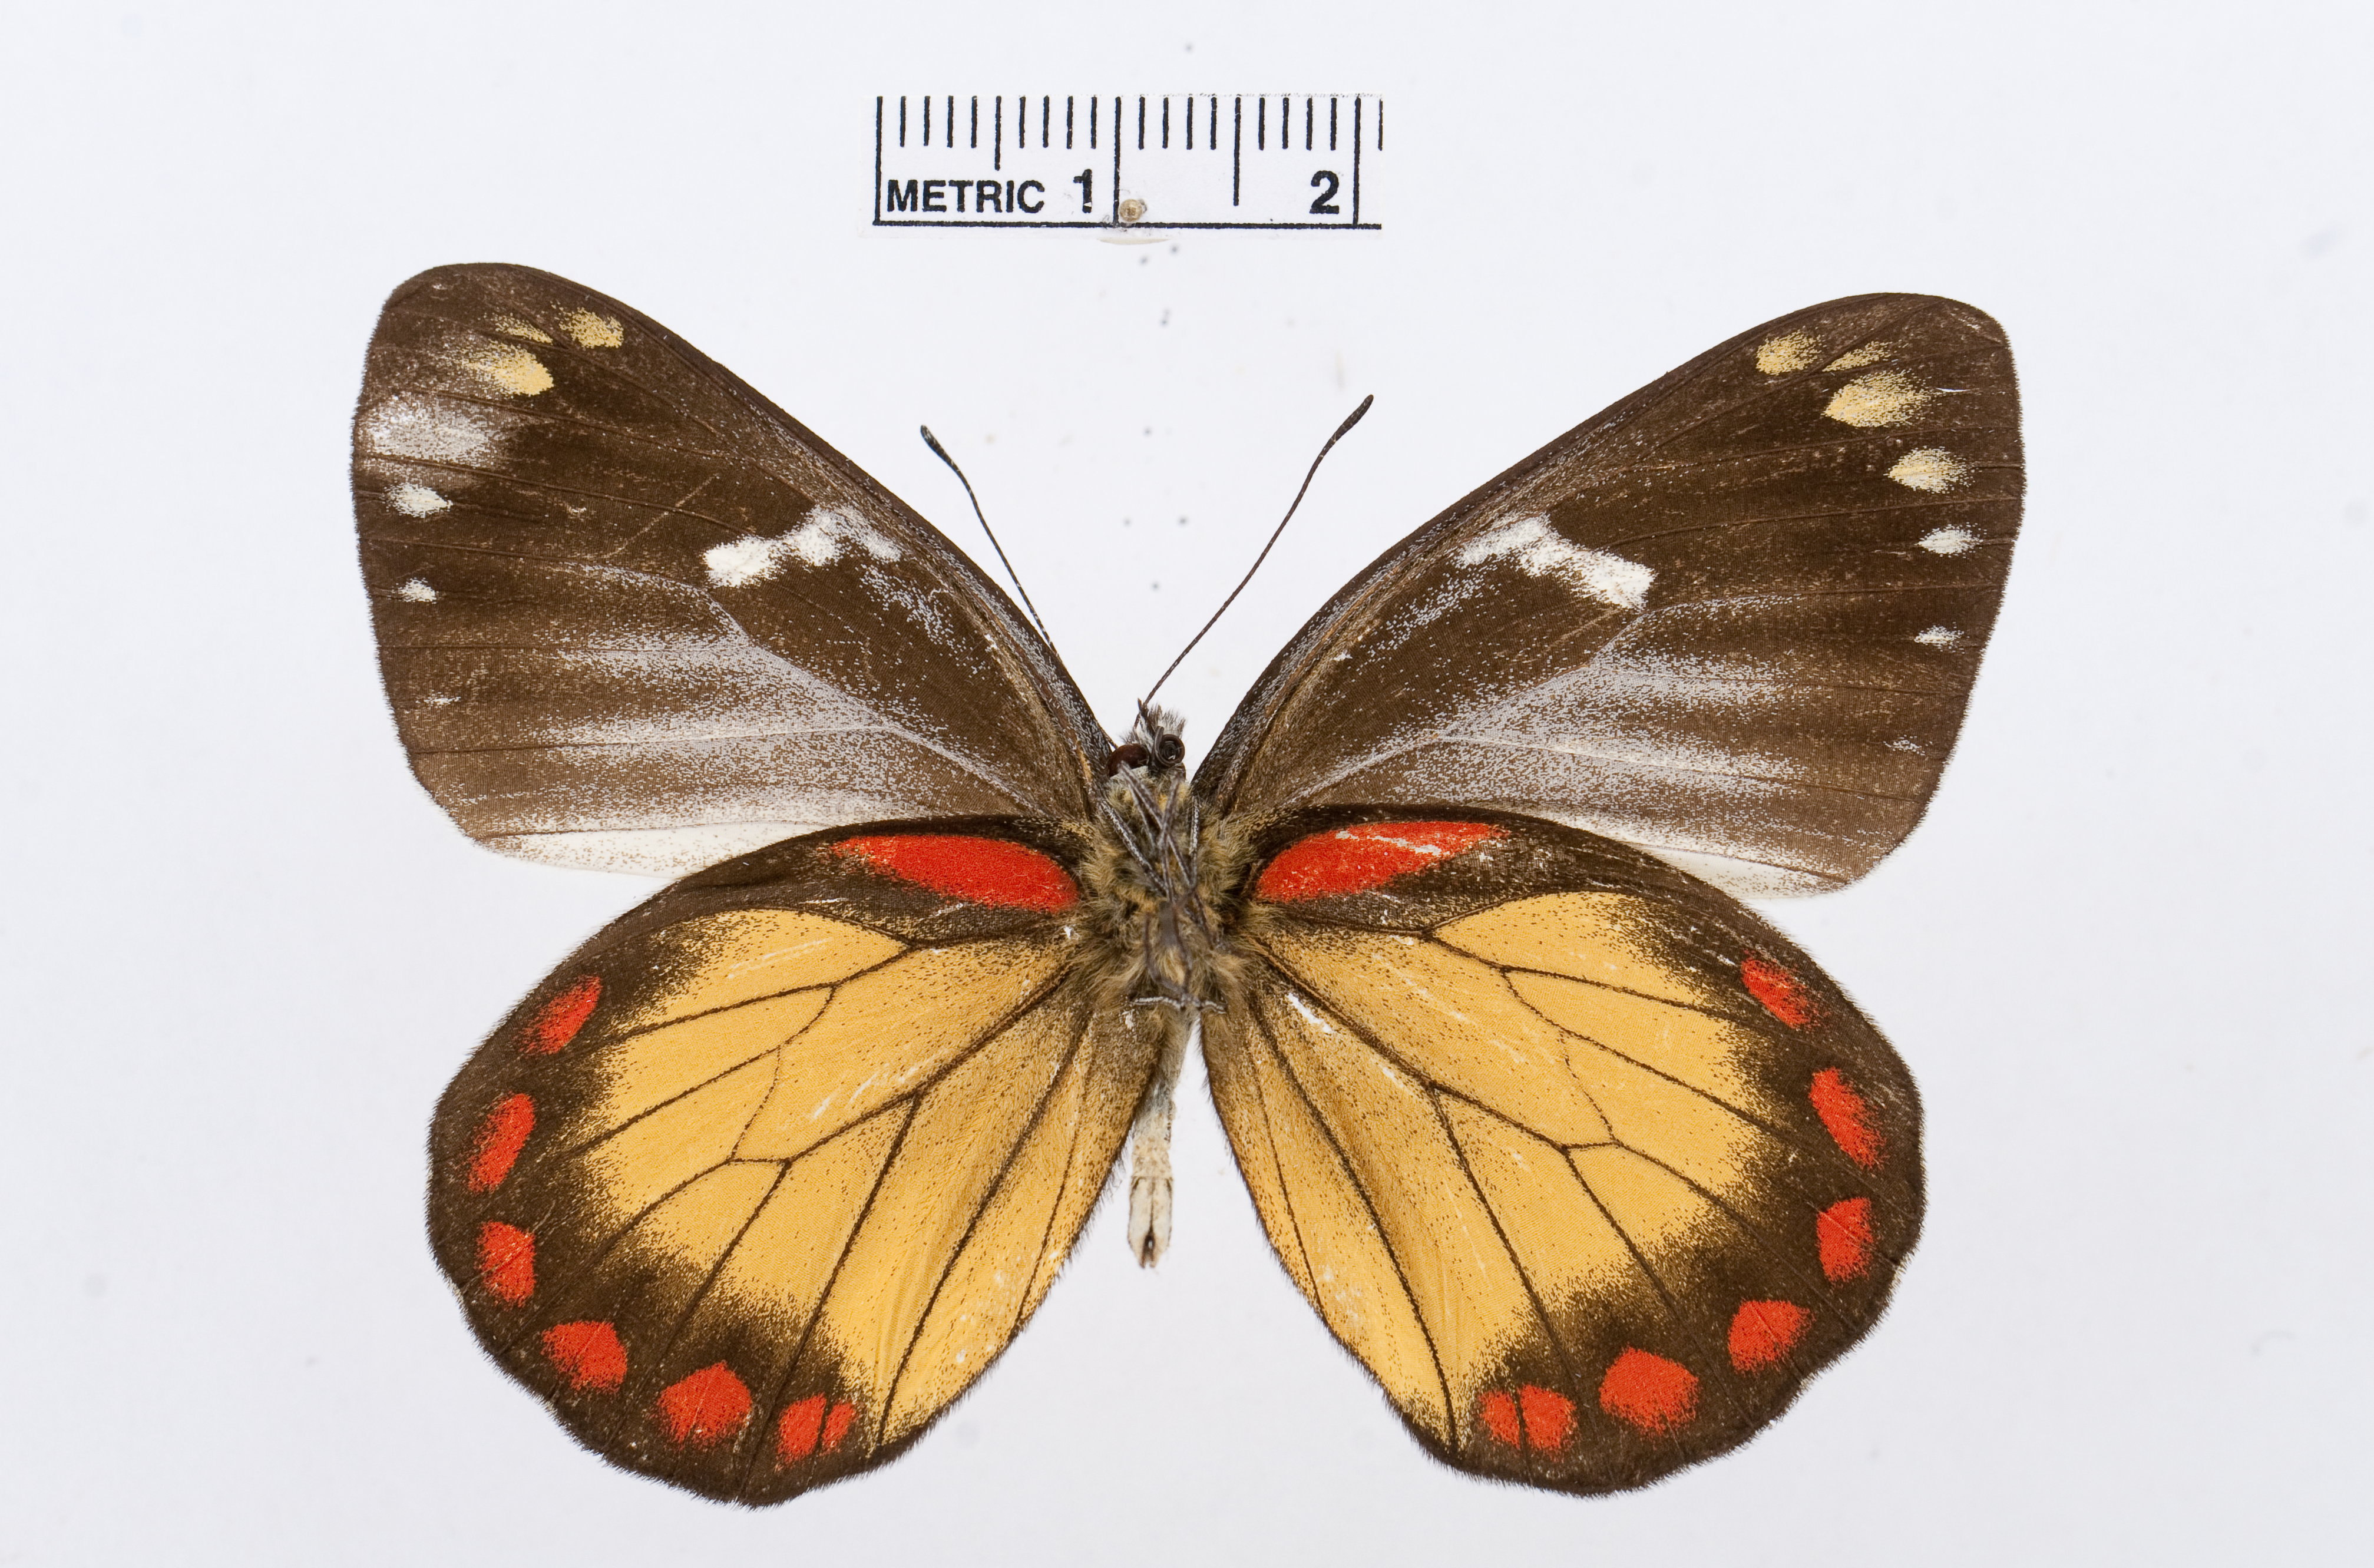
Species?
Delias eumolpe
